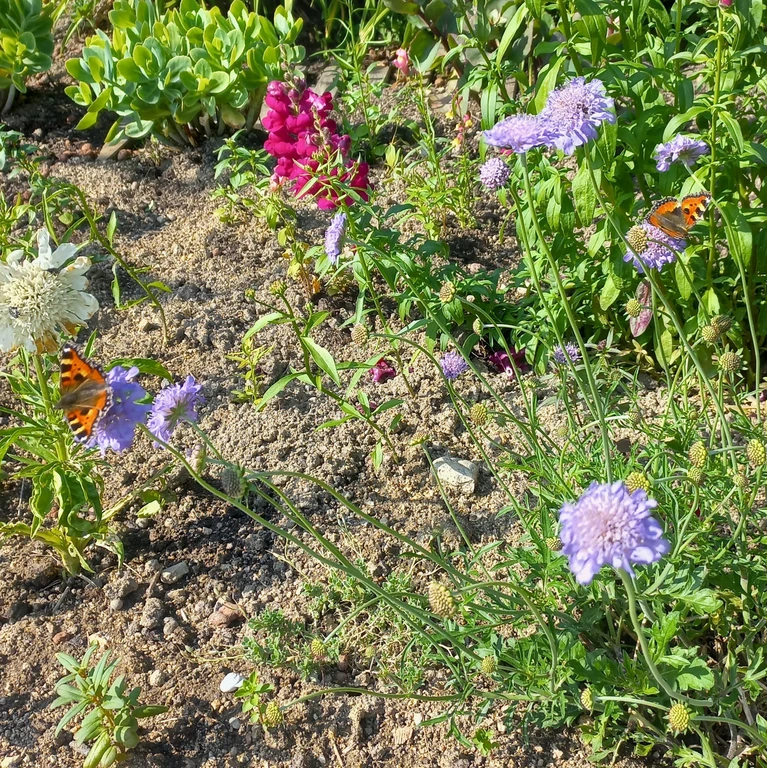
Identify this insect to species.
Aglais urticae
